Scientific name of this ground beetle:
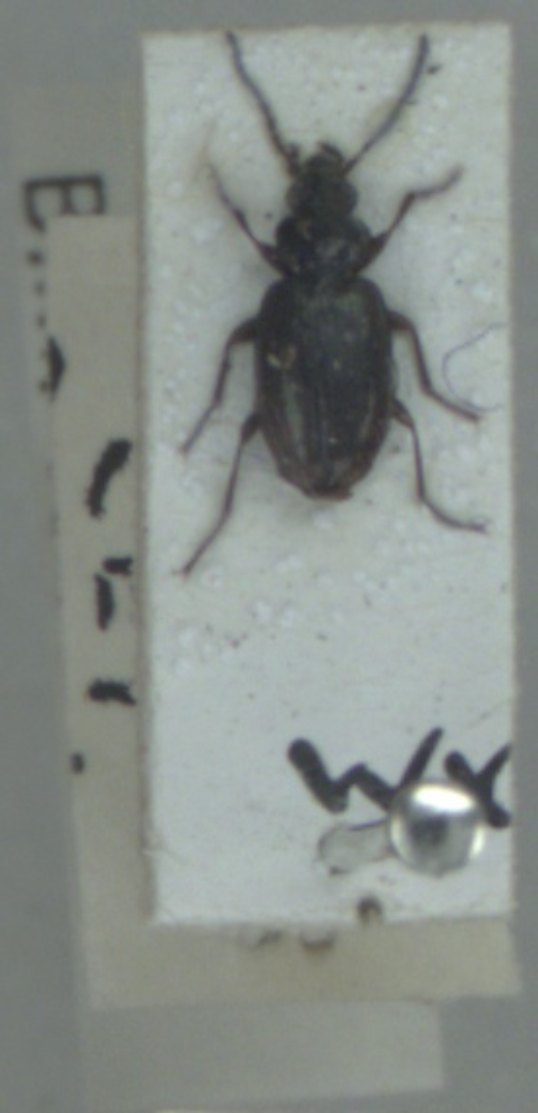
Bembidion iricolor
